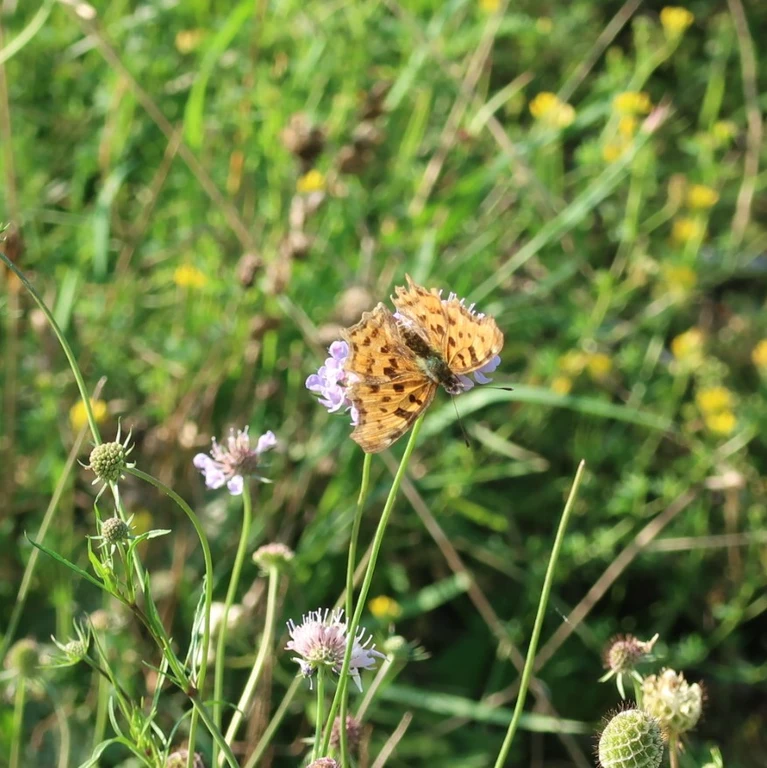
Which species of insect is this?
Polygonia c-album
